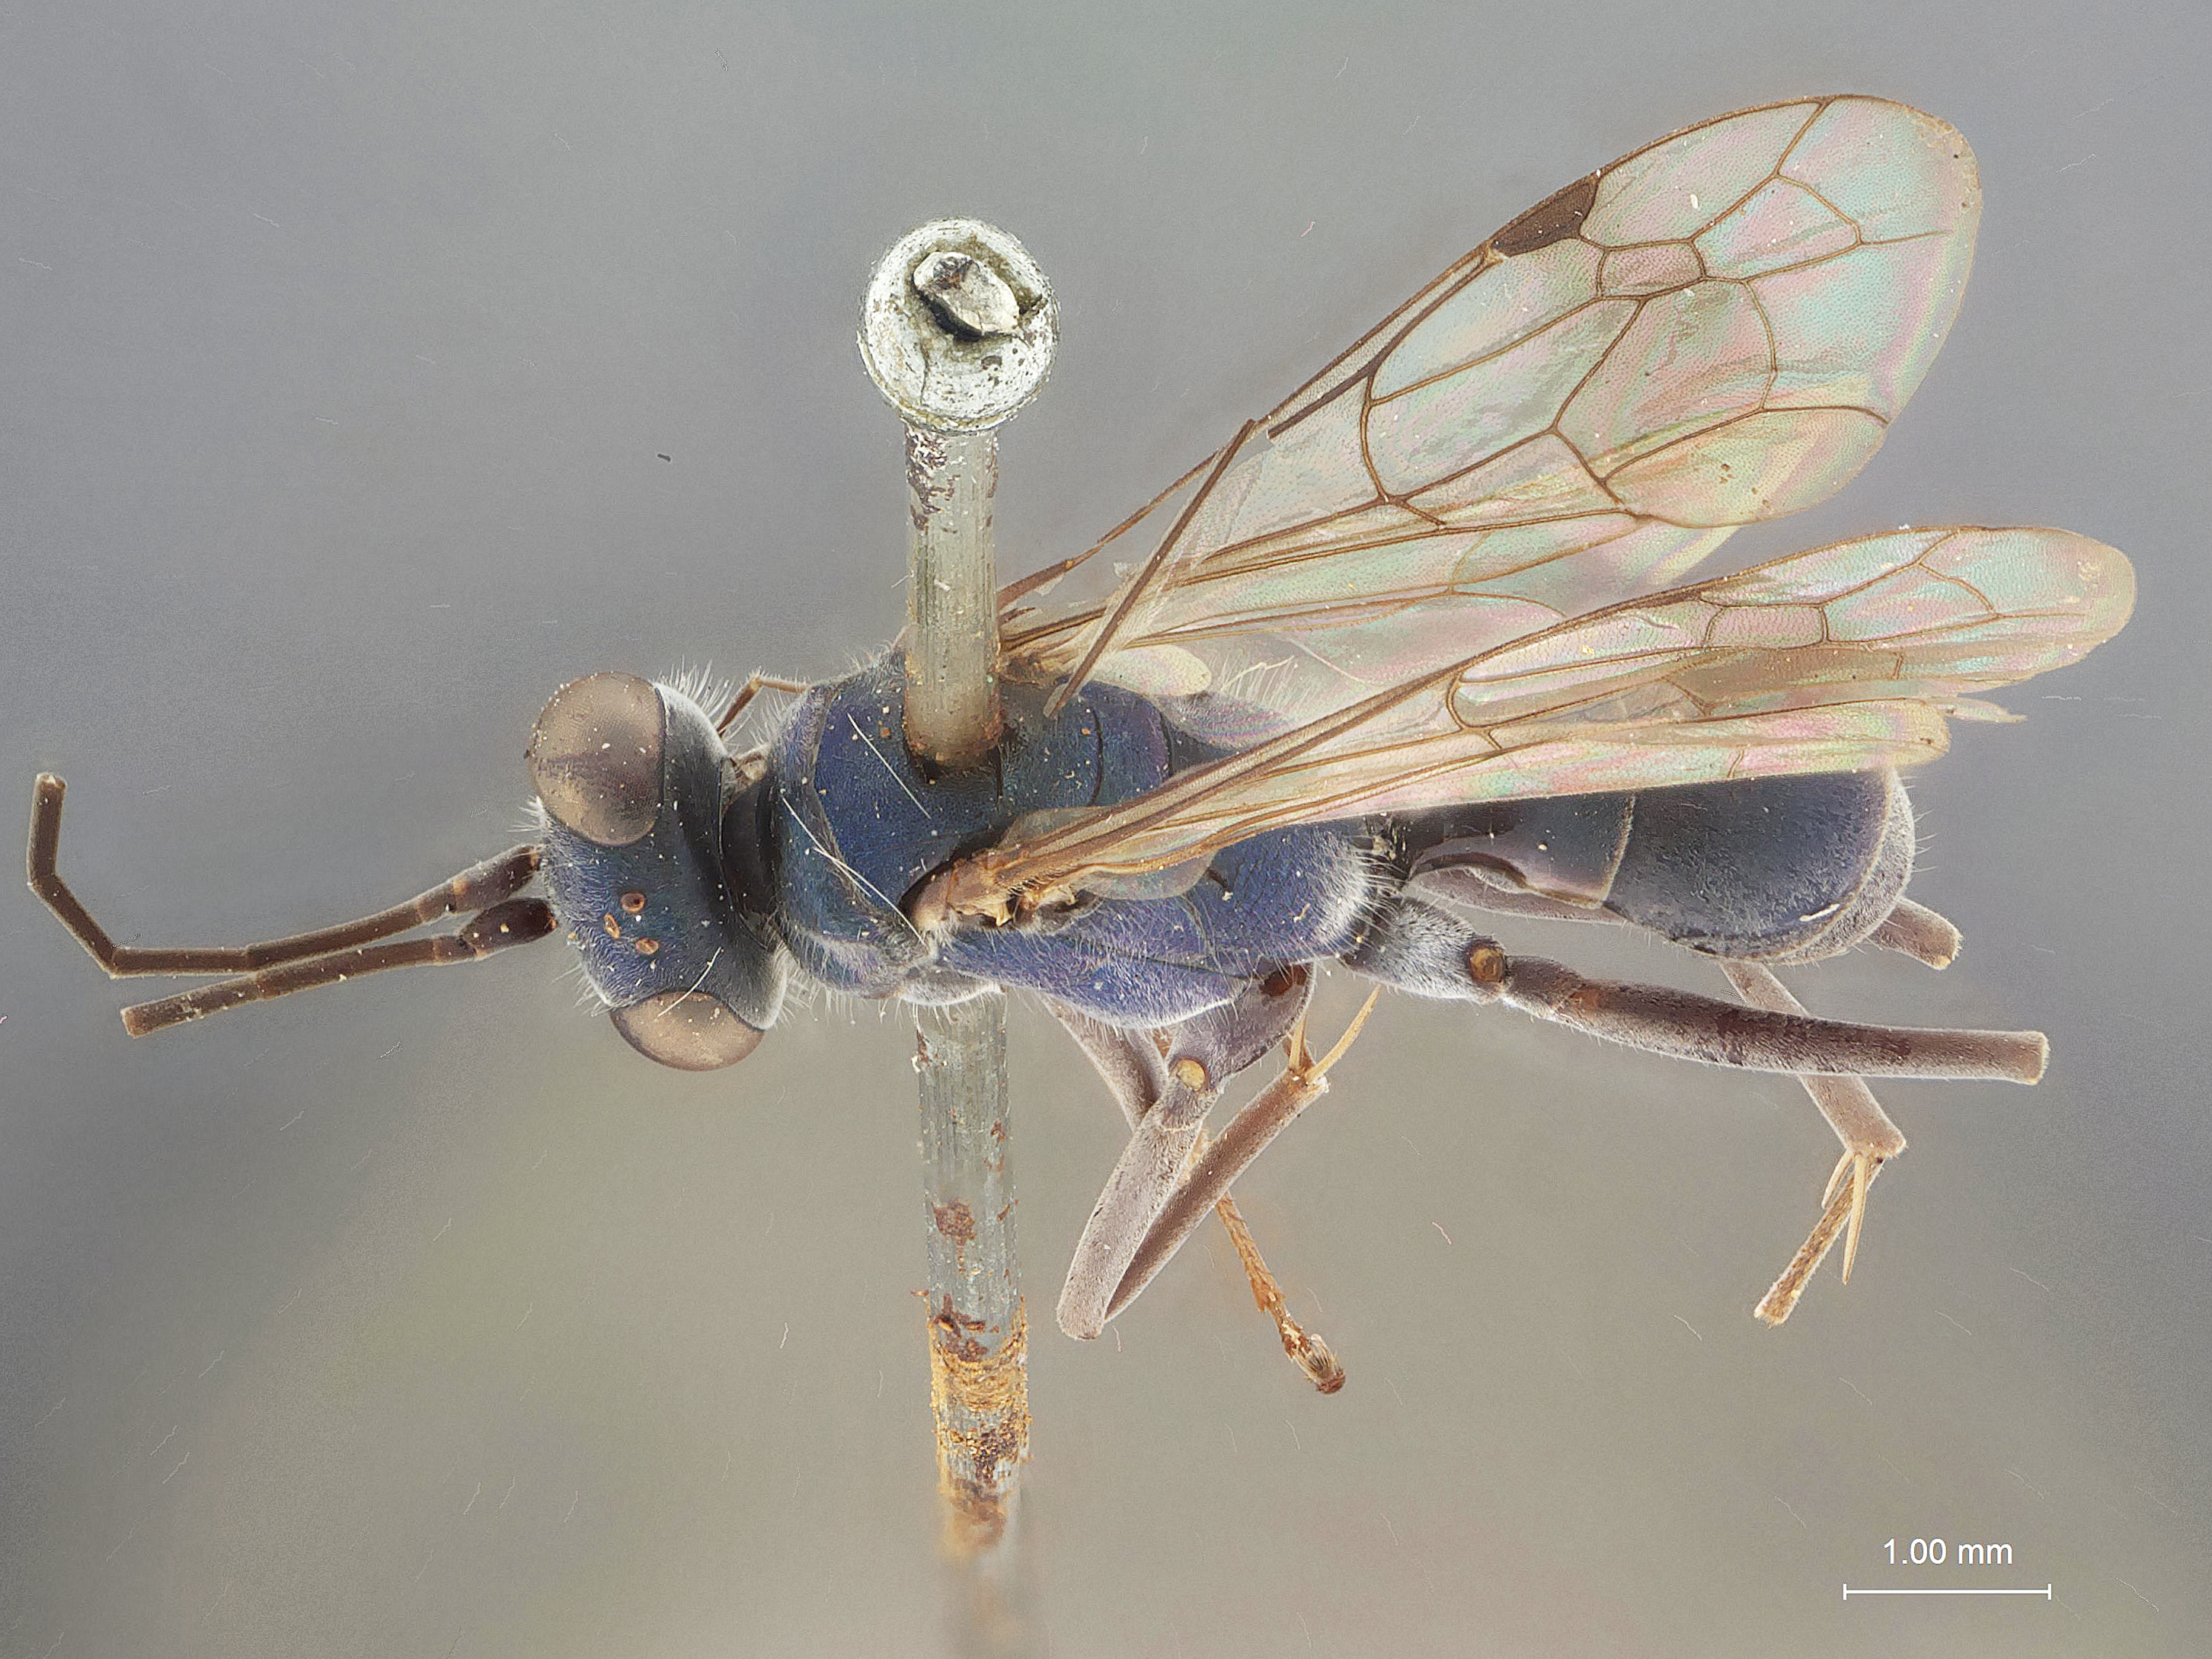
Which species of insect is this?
Pseudagenia calosoma
